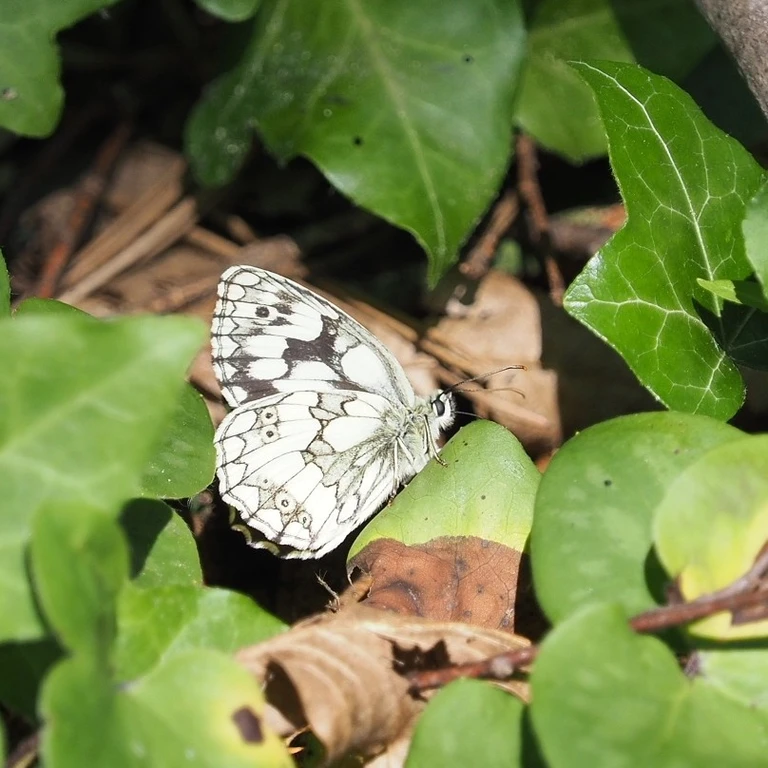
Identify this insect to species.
Melanargia galathea
